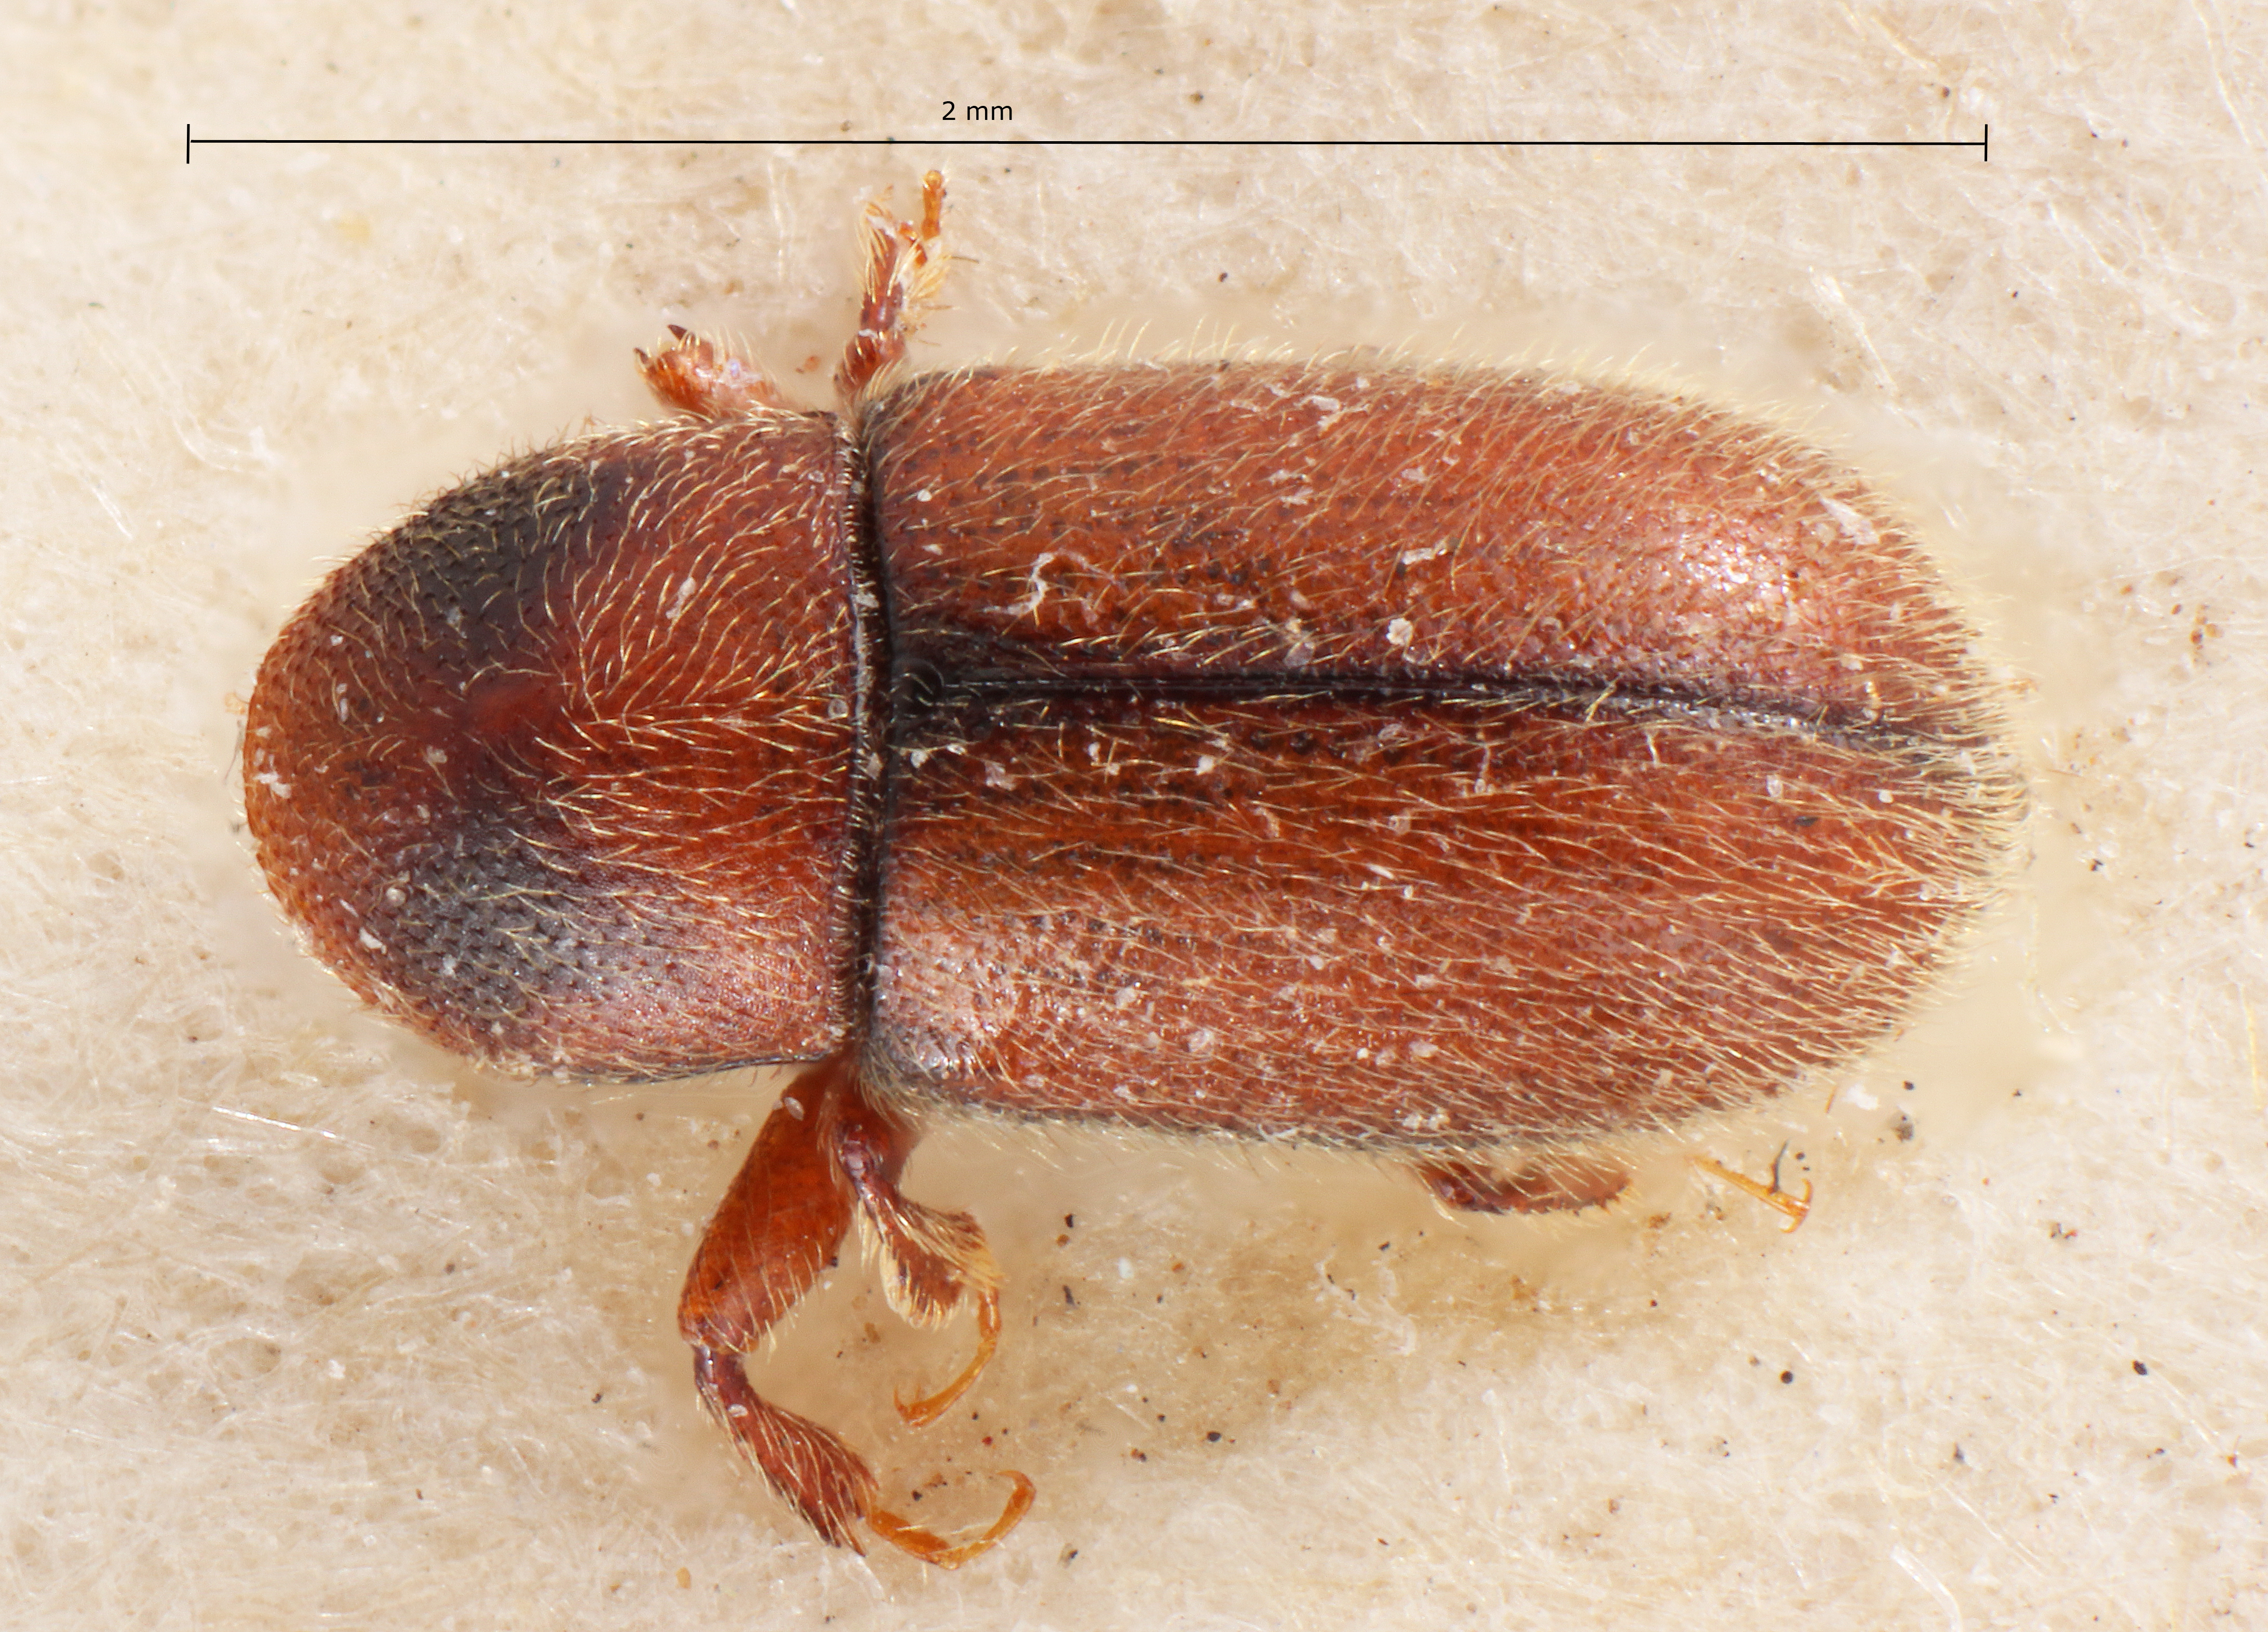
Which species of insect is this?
Hylocurosoma confusum
